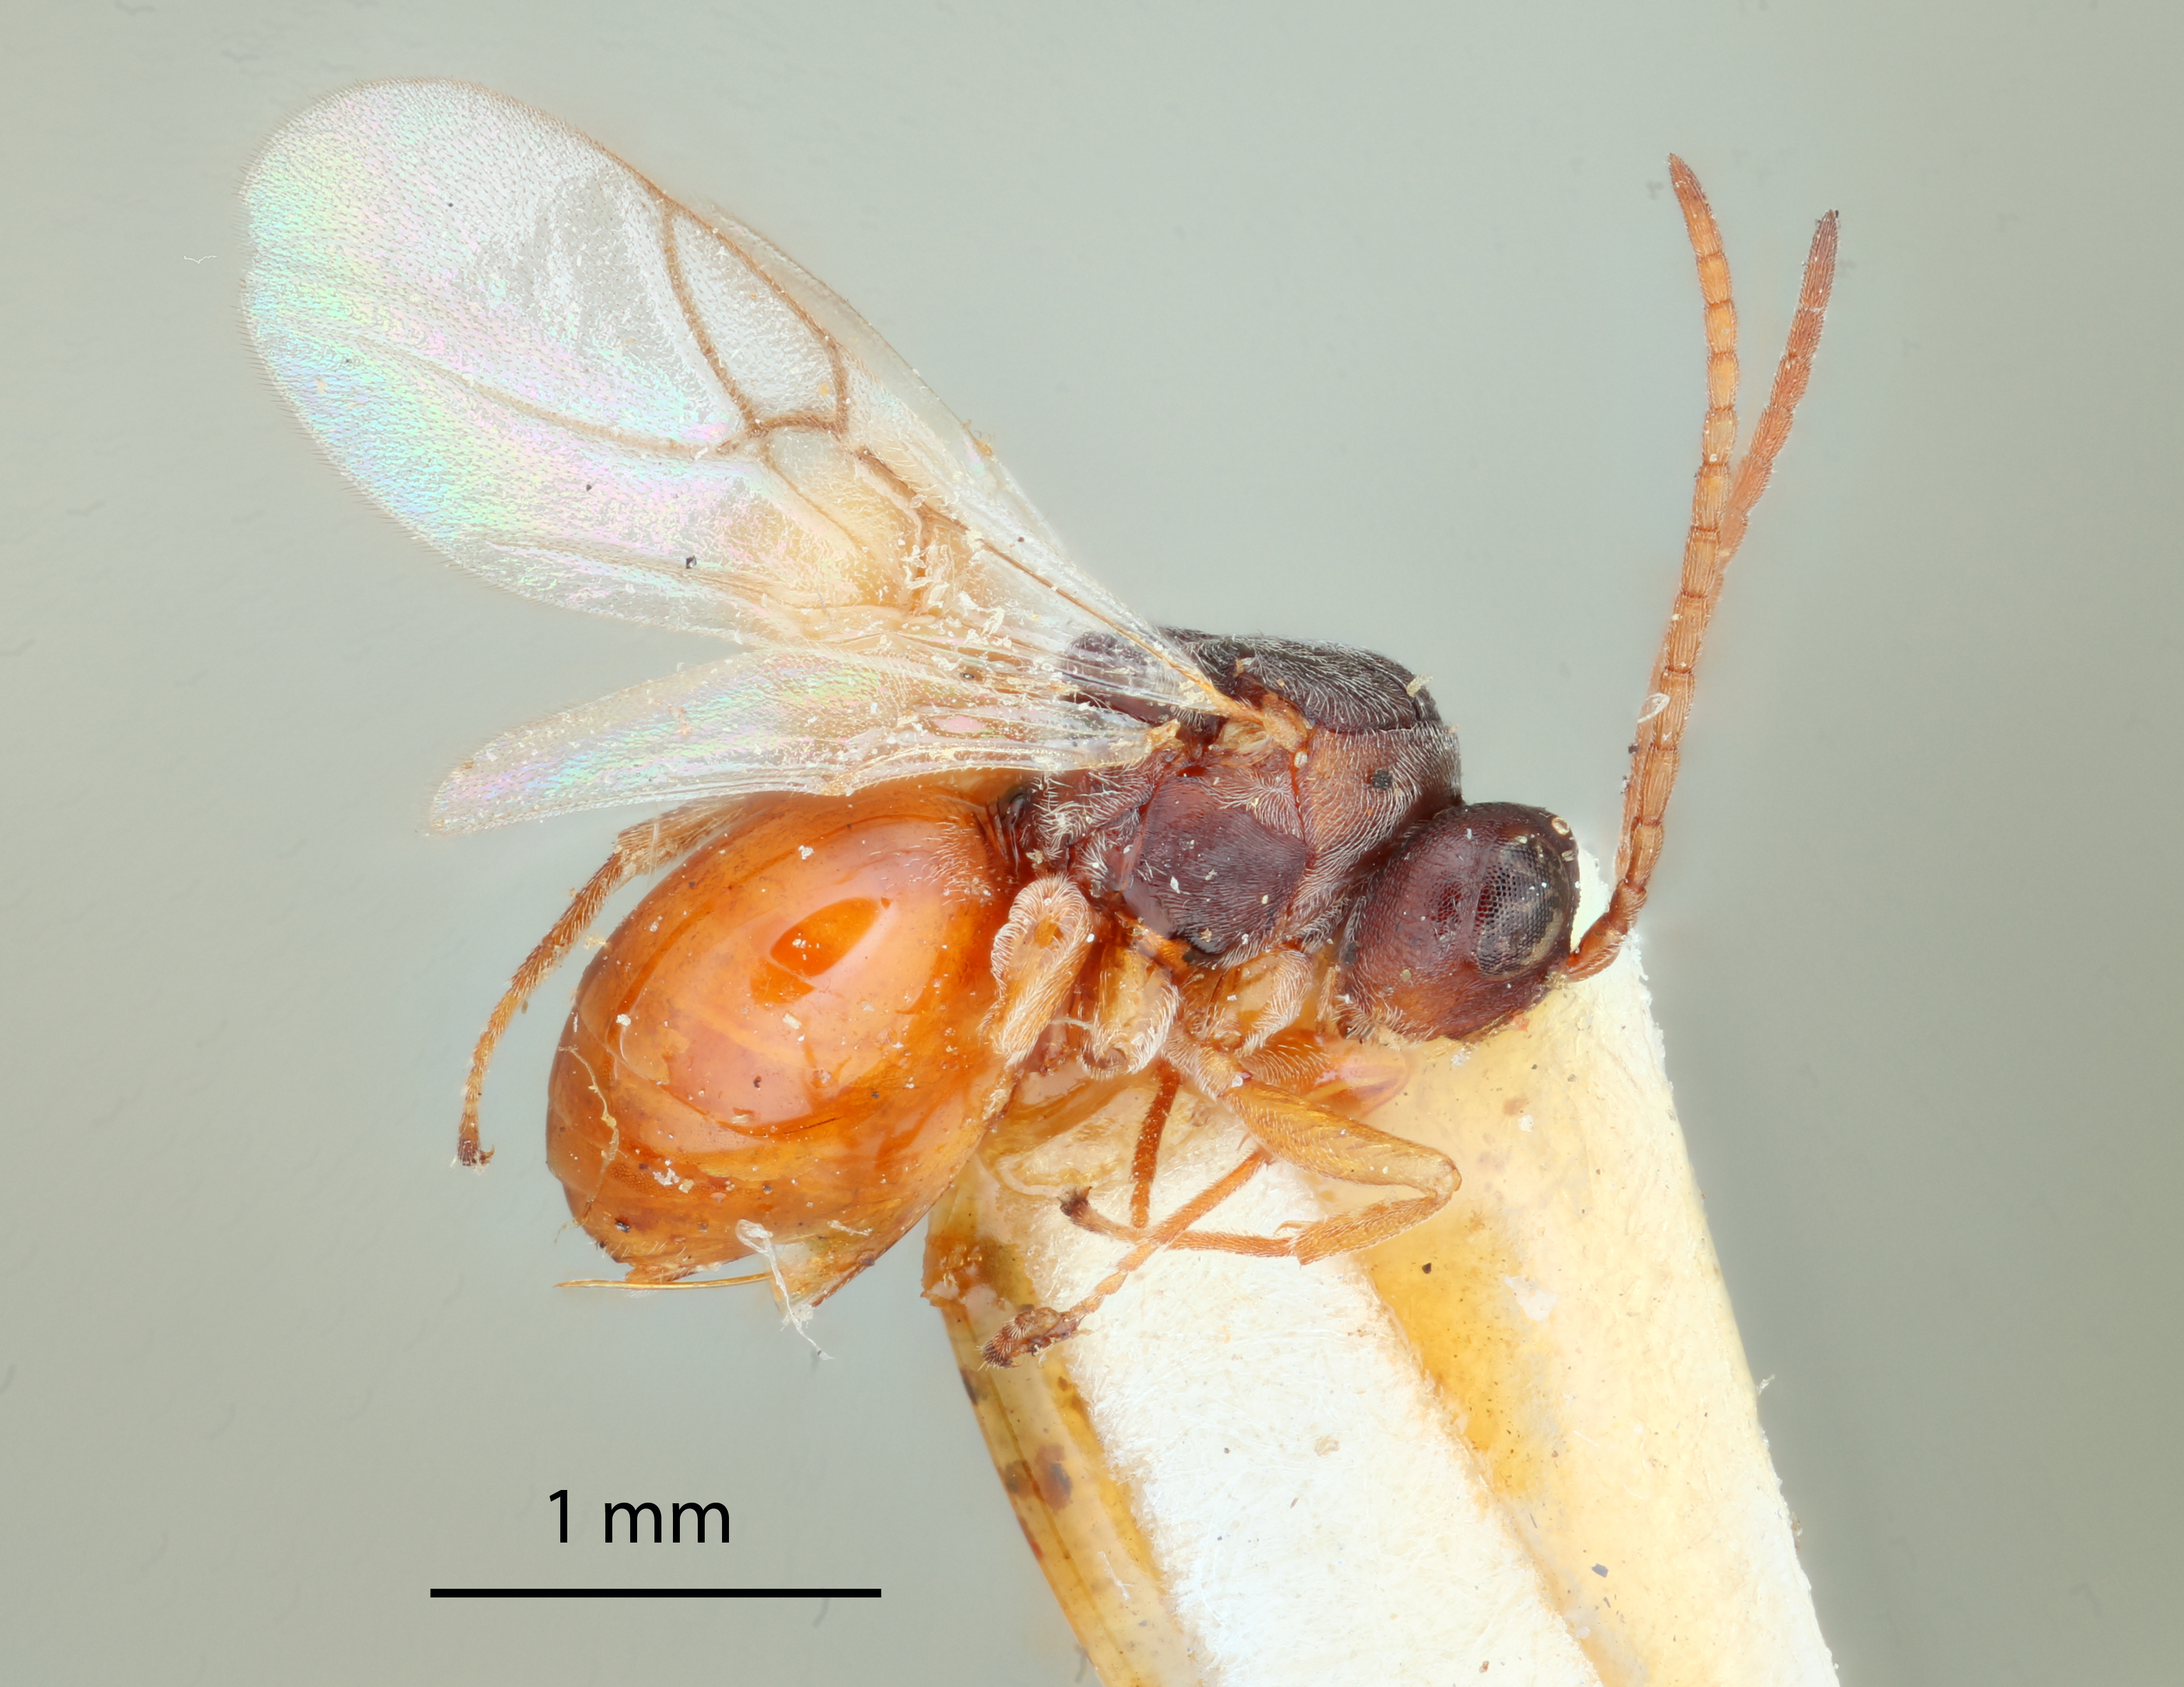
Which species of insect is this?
Aulax mulgediicola
